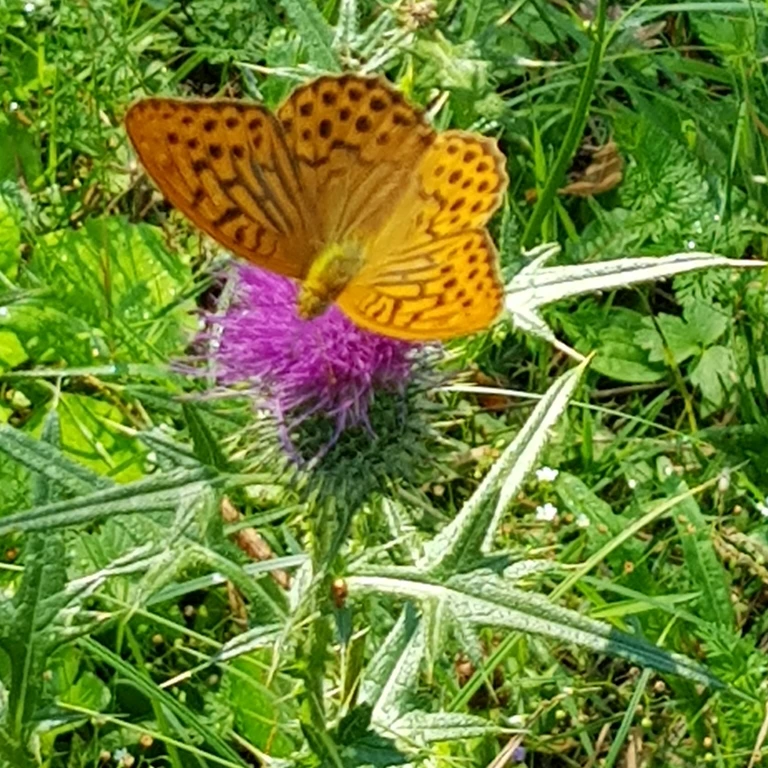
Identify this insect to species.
Argynnis paphia
